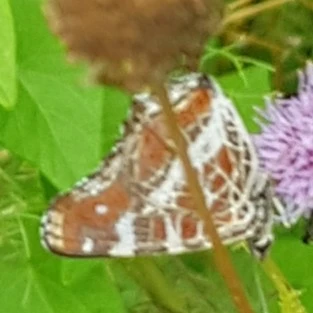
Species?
Araschnia levana
